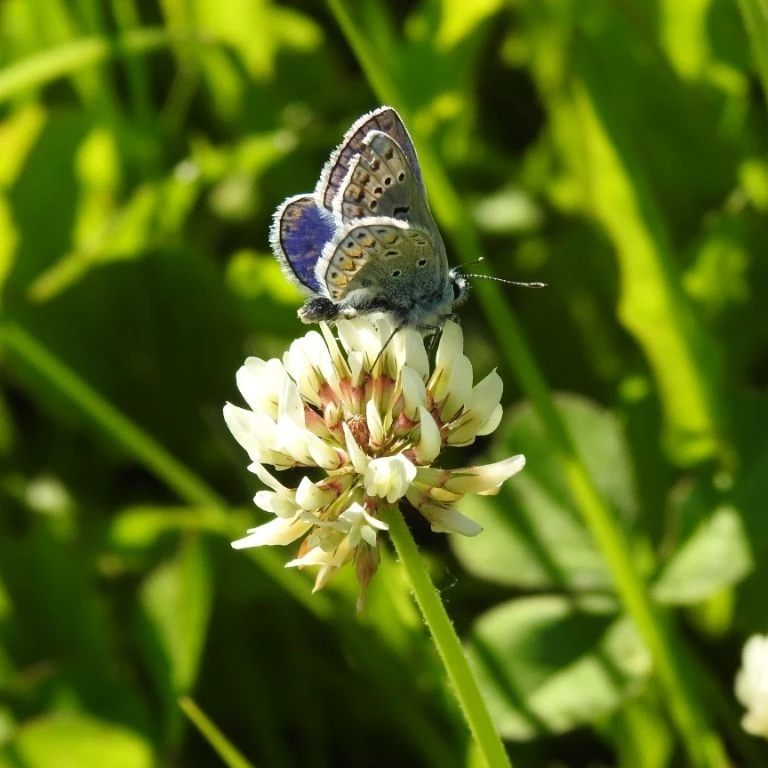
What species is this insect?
Polyommatus icarus
